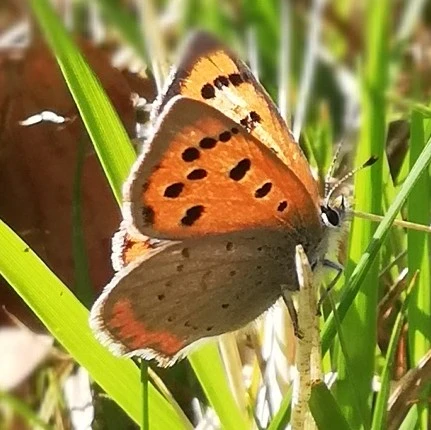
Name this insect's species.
Lycaena phlaeas
